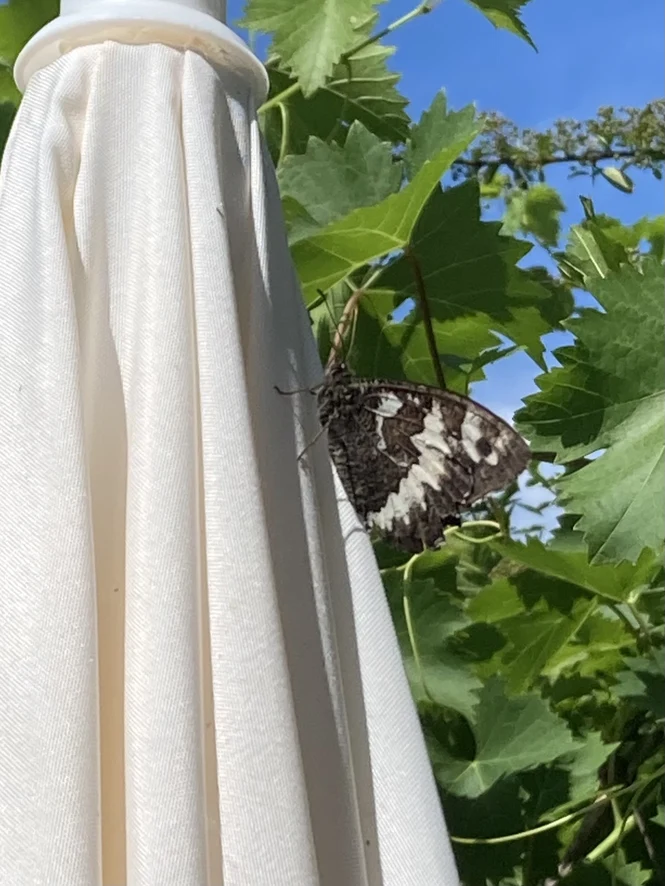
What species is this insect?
Brintesia circe
